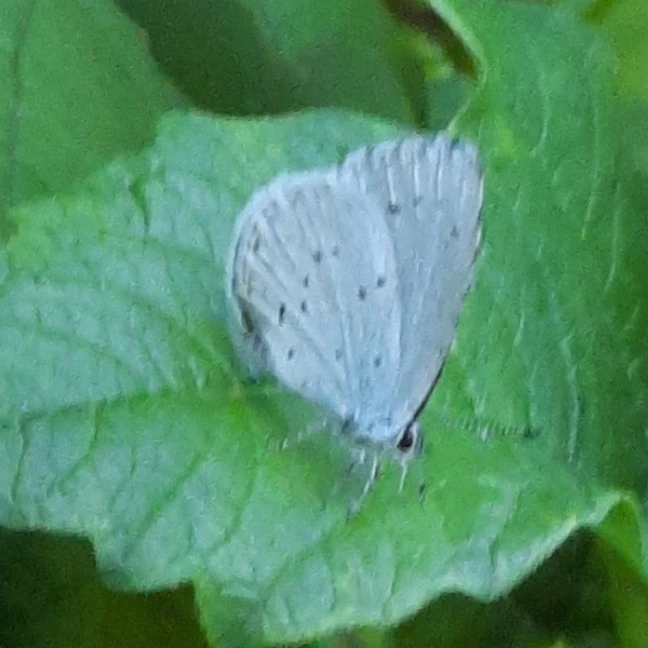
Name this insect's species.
Celastrina argiolus
